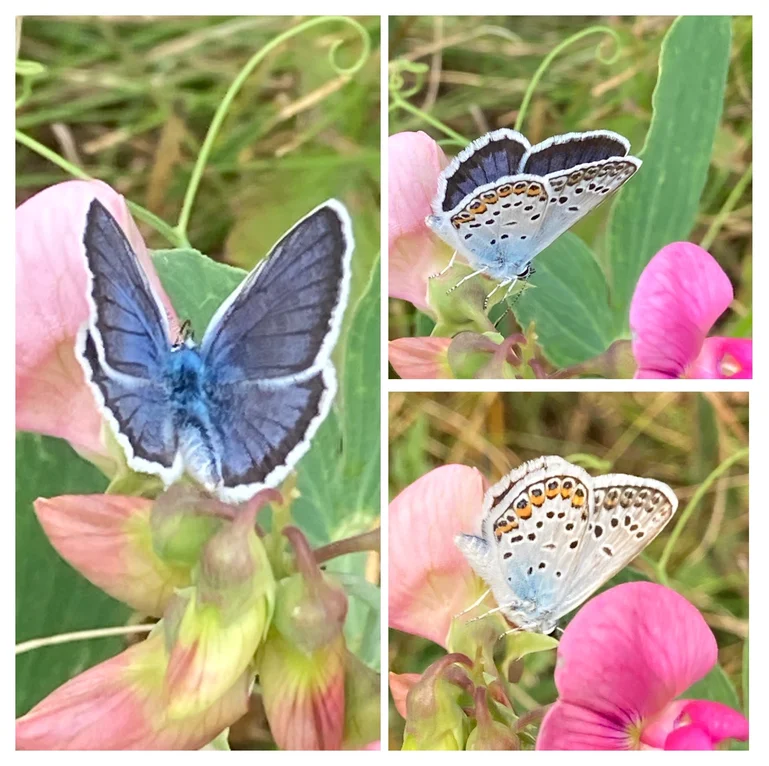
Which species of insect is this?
Plebejus argus
